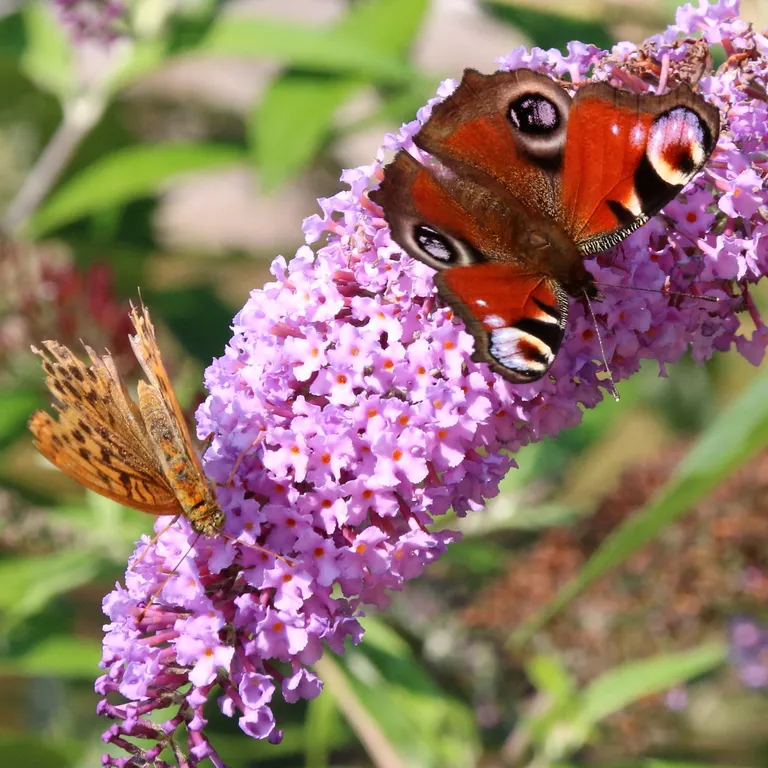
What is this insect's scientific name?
Aglais io
